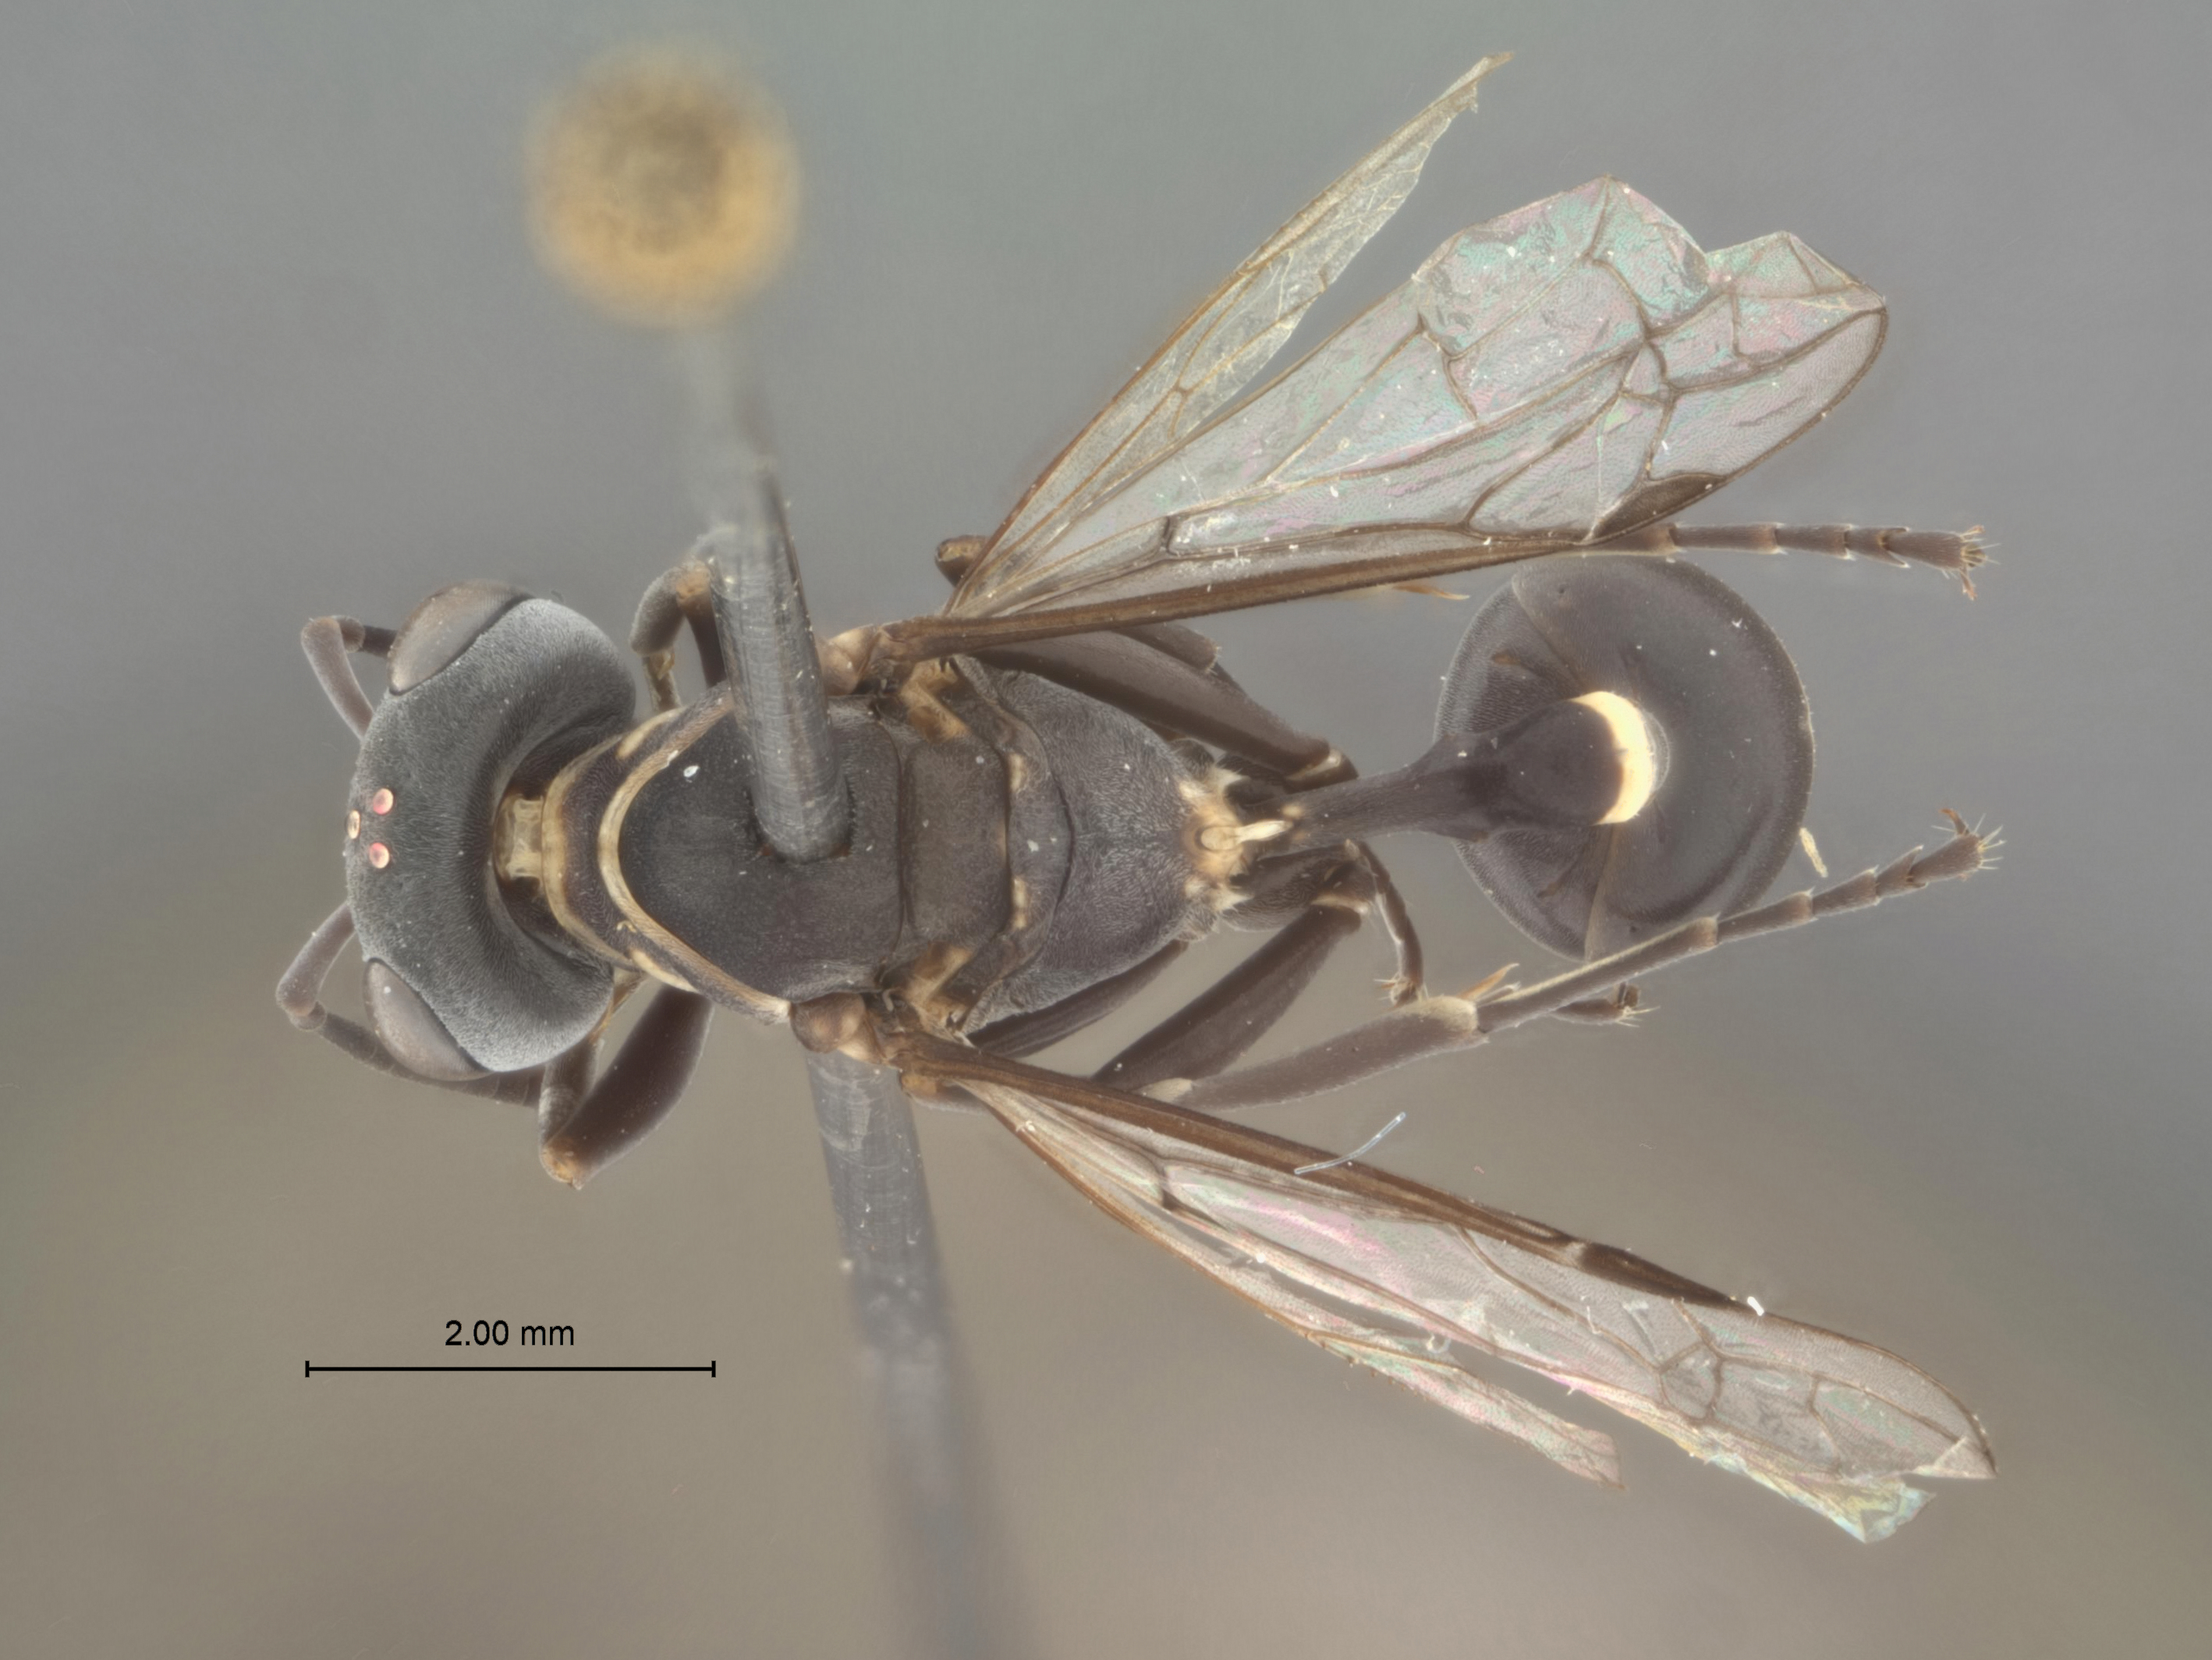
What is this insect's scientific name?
Metapolybia docilis
